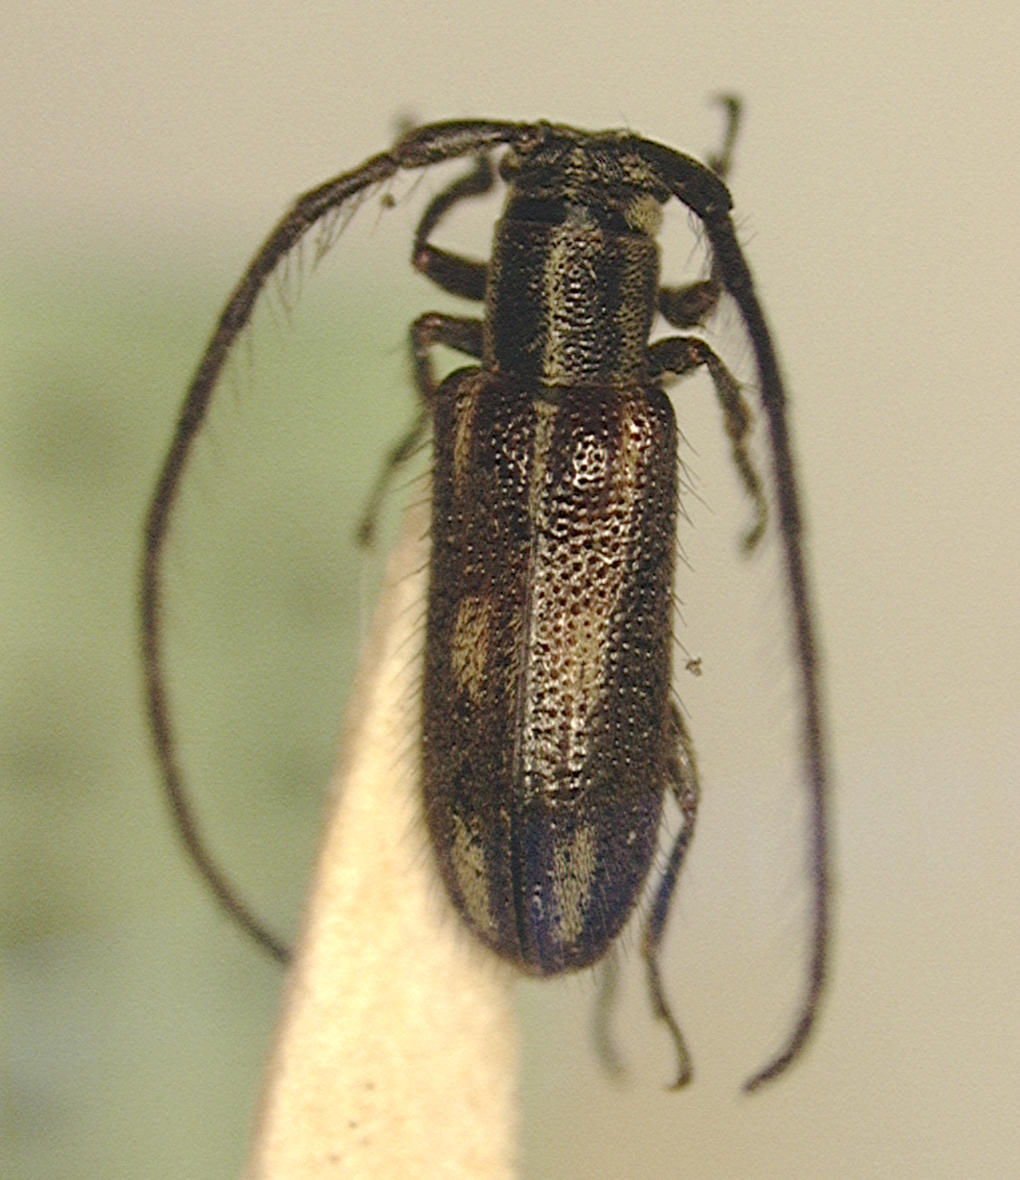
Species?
Amphicnaeia sexnotata
